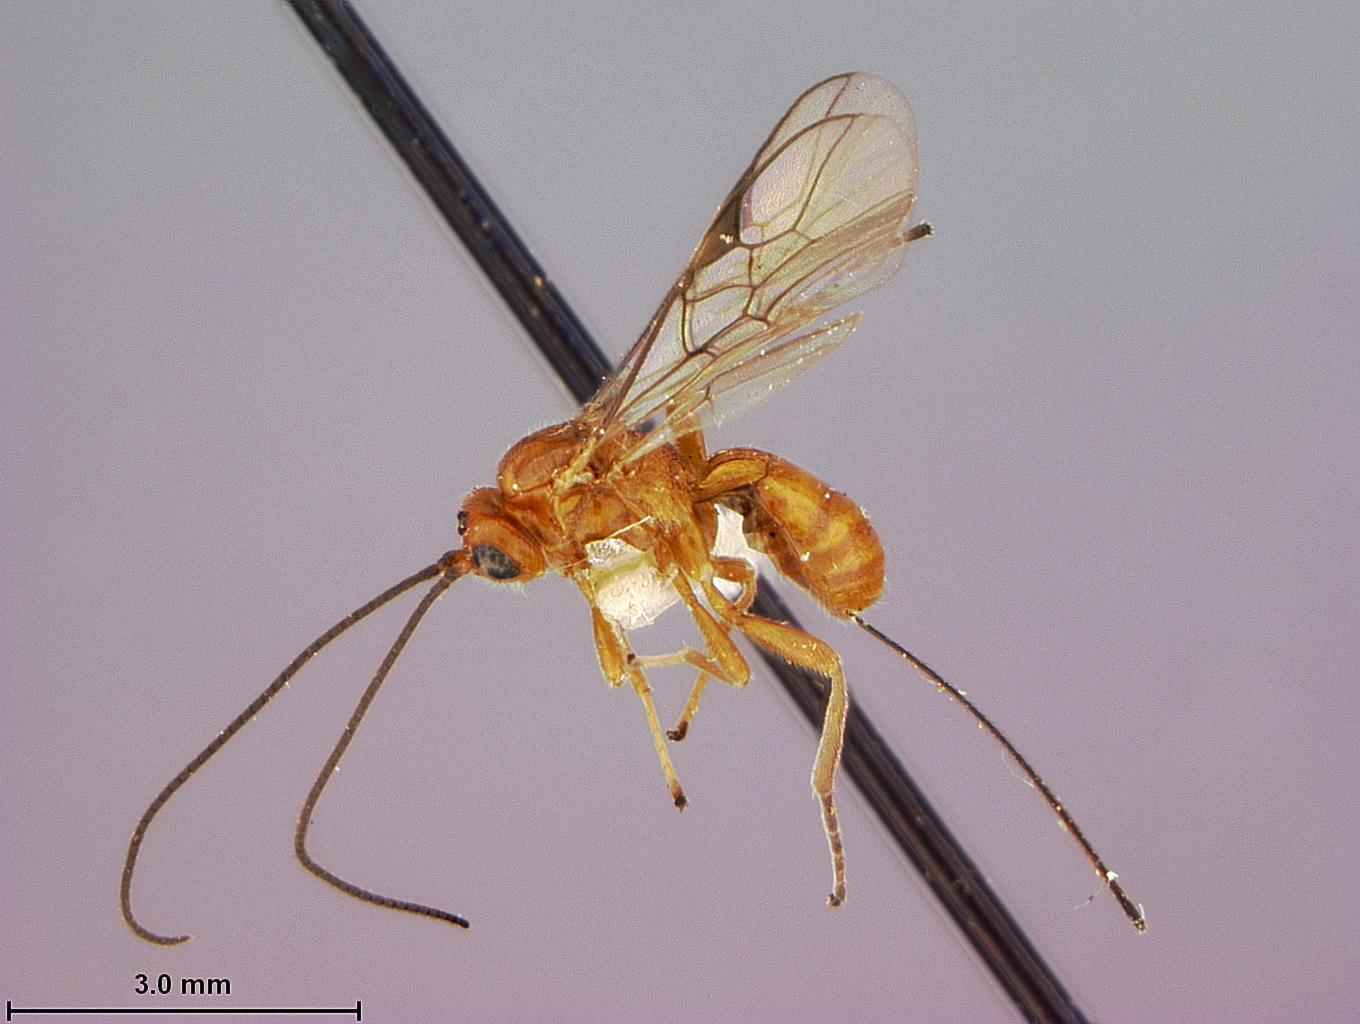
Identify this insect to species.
Opius alloeus
